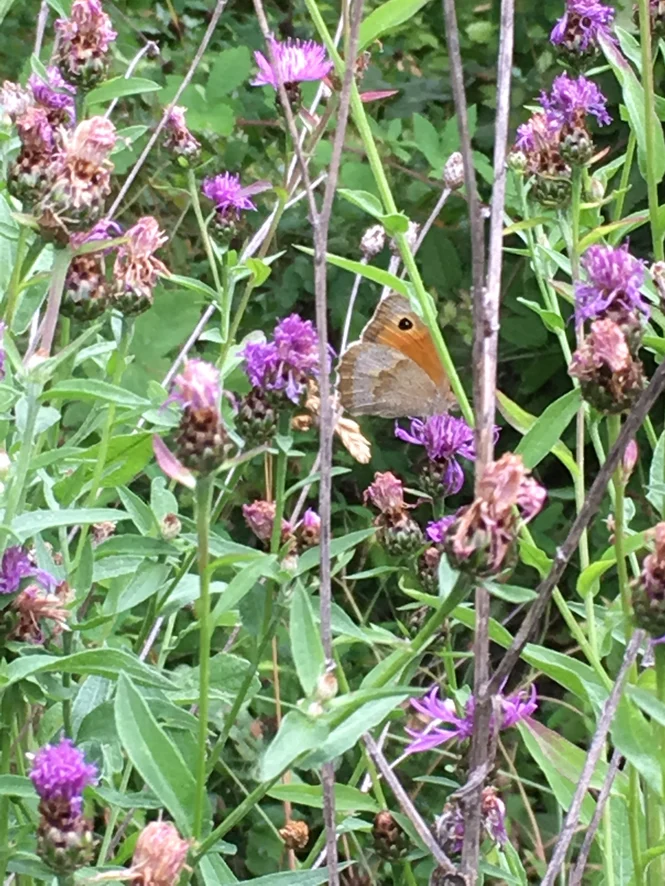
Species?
Maniola jurtina
